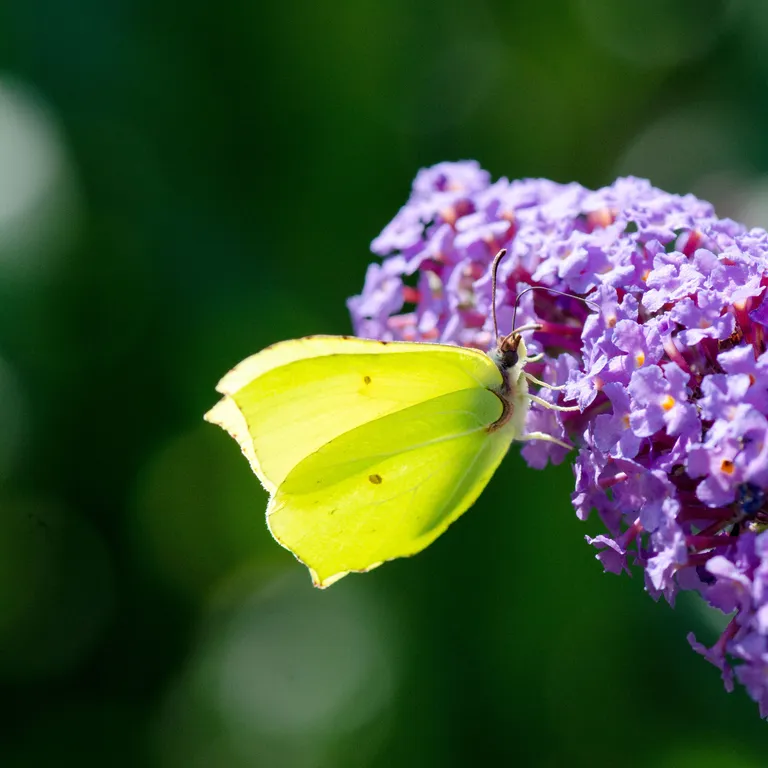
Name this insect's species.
Gonepteryx rhamni
